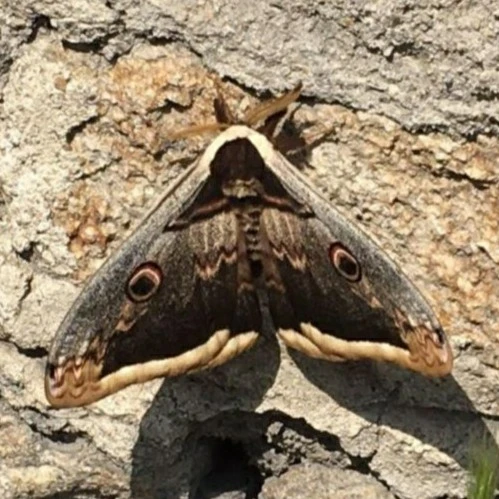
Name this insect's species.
Saturnia pyri
